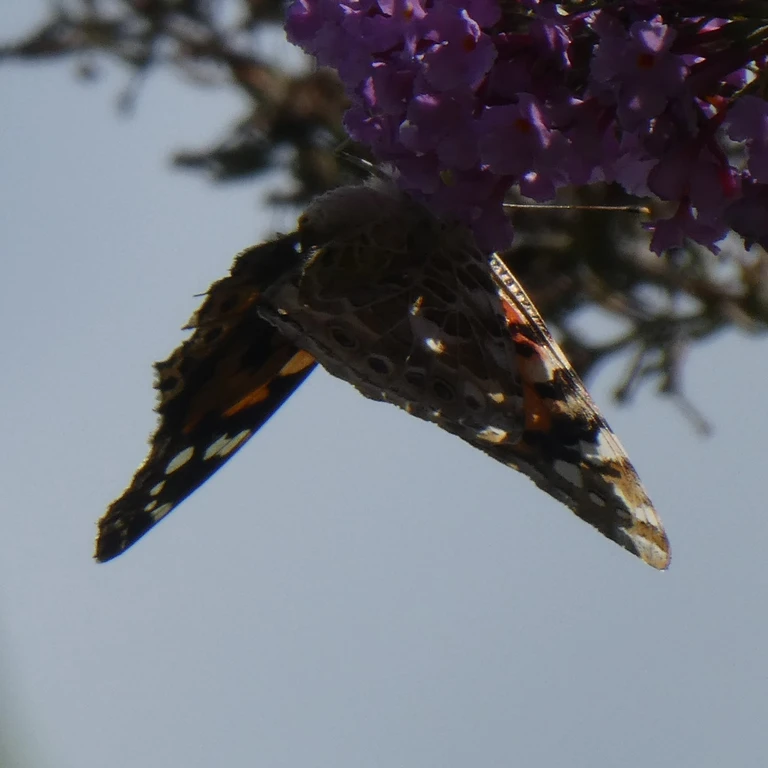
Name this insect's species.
Vanessa atalanta
